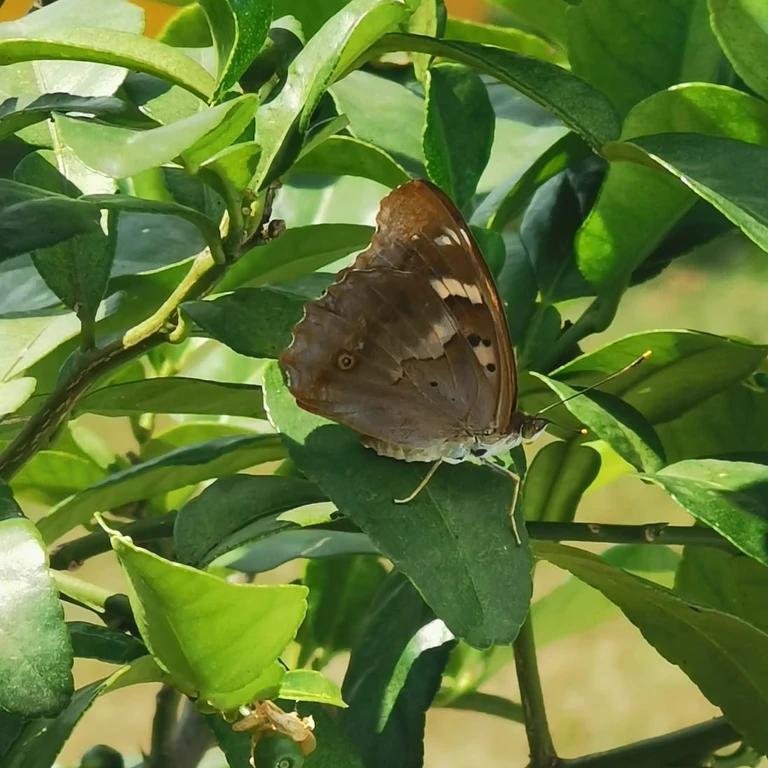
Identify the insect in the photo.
Apatura ilia
